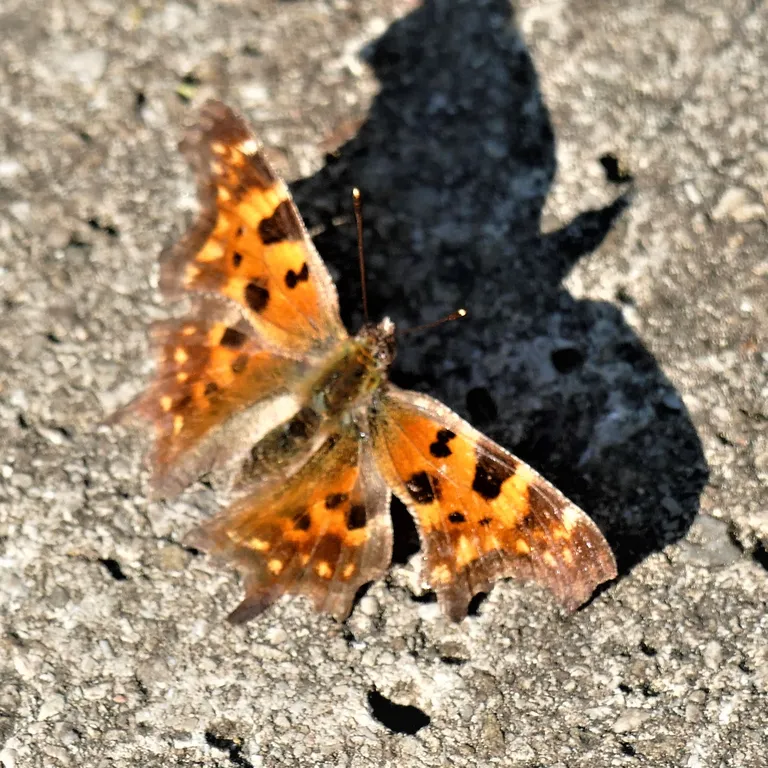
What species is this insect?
Polygonia c-album
